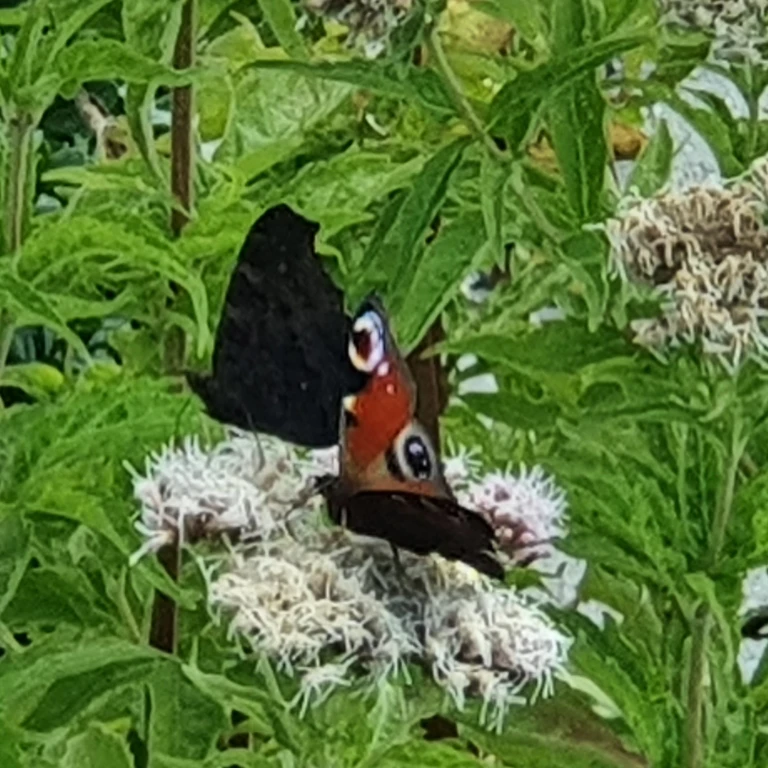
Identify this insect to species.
Aglais io
